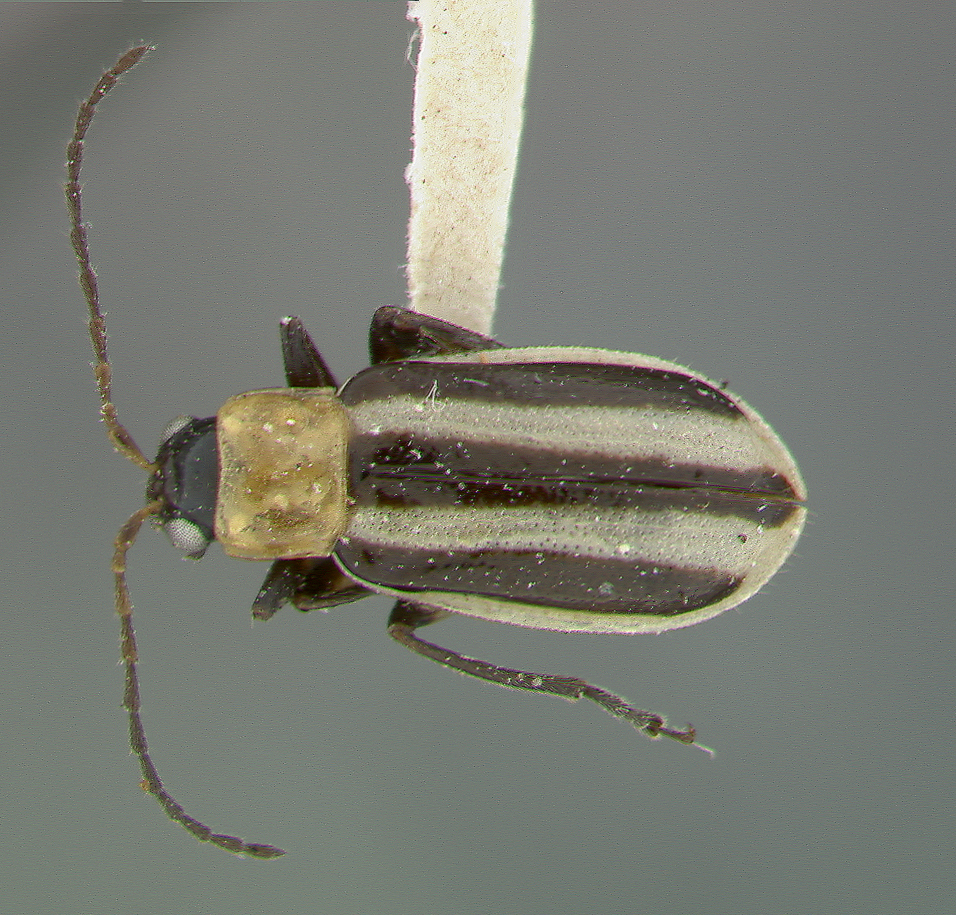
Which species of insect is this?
Diabrotica nitida
